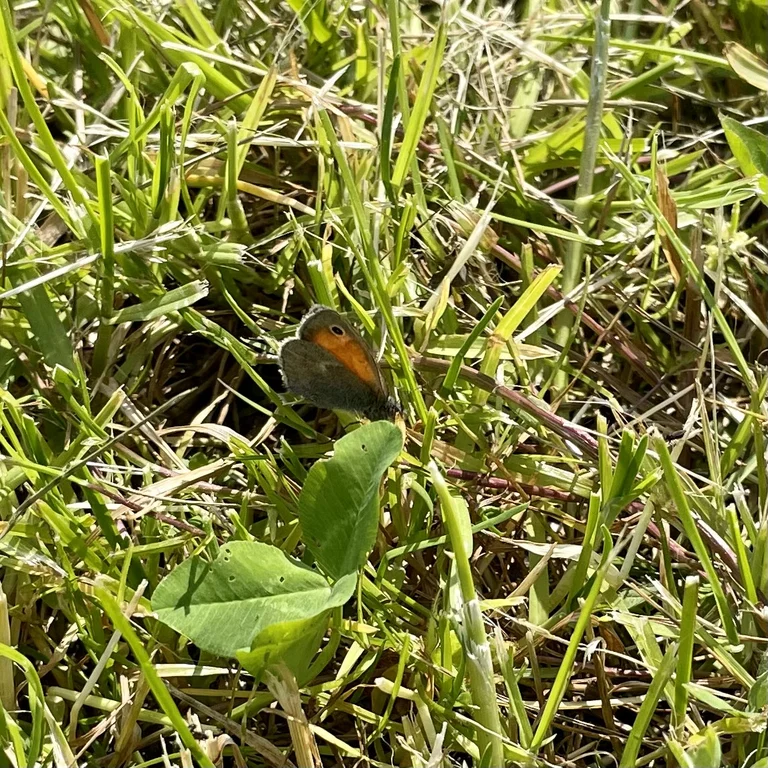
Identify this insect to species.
Coenonympha pamphilus
